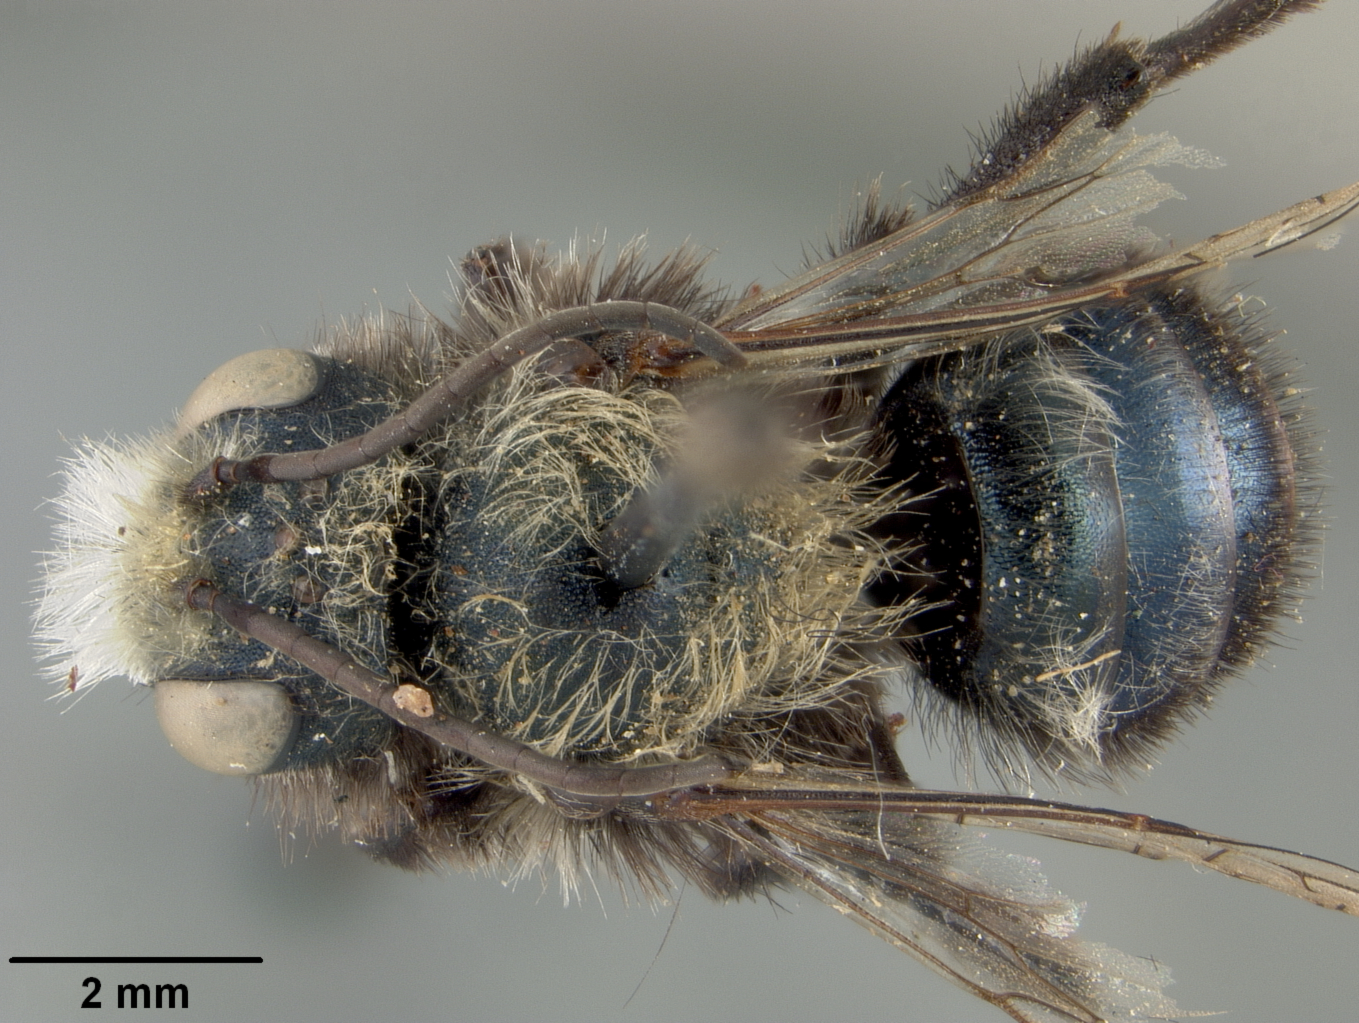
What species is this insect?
Osmia tanneri
